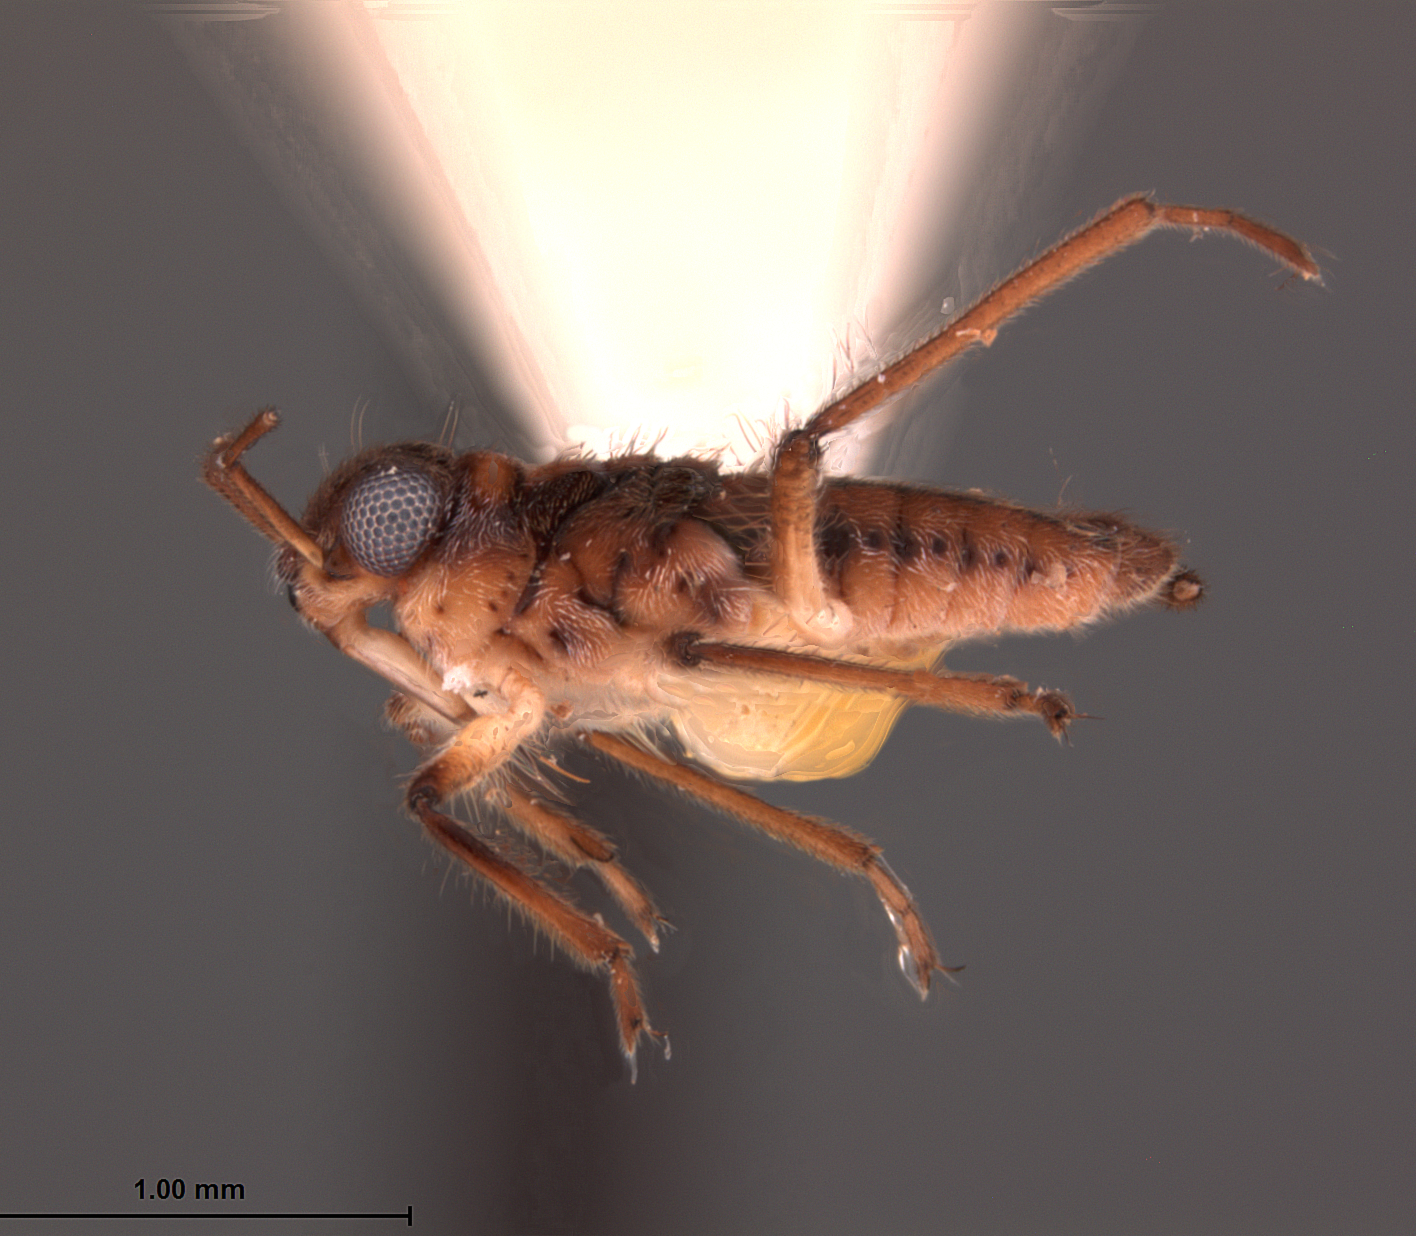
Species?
Microvelia crinata
